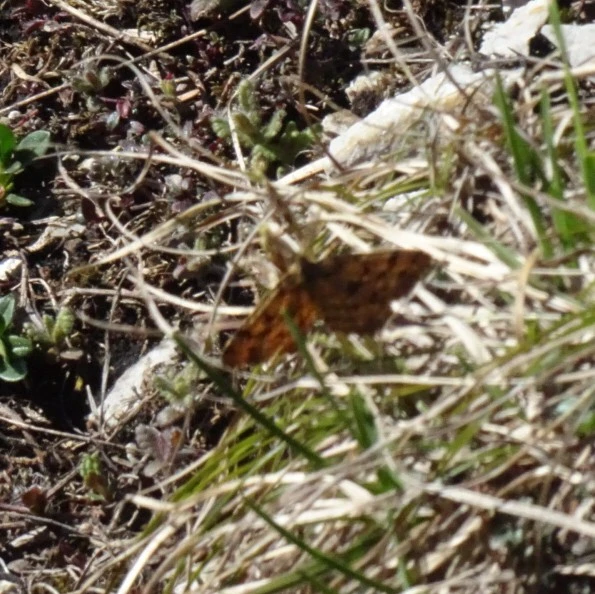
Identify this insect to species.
Ematurga atomaria
